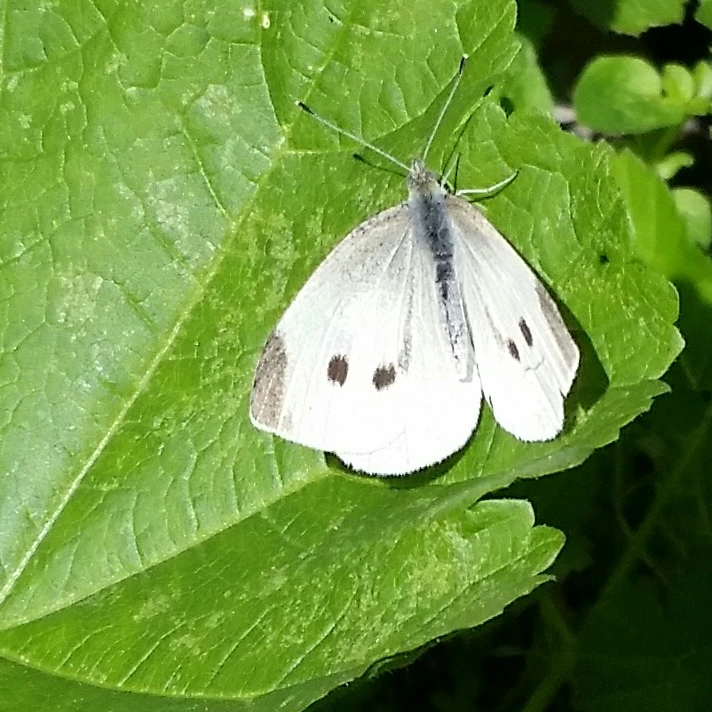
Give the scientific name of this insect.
Pieris rapae
